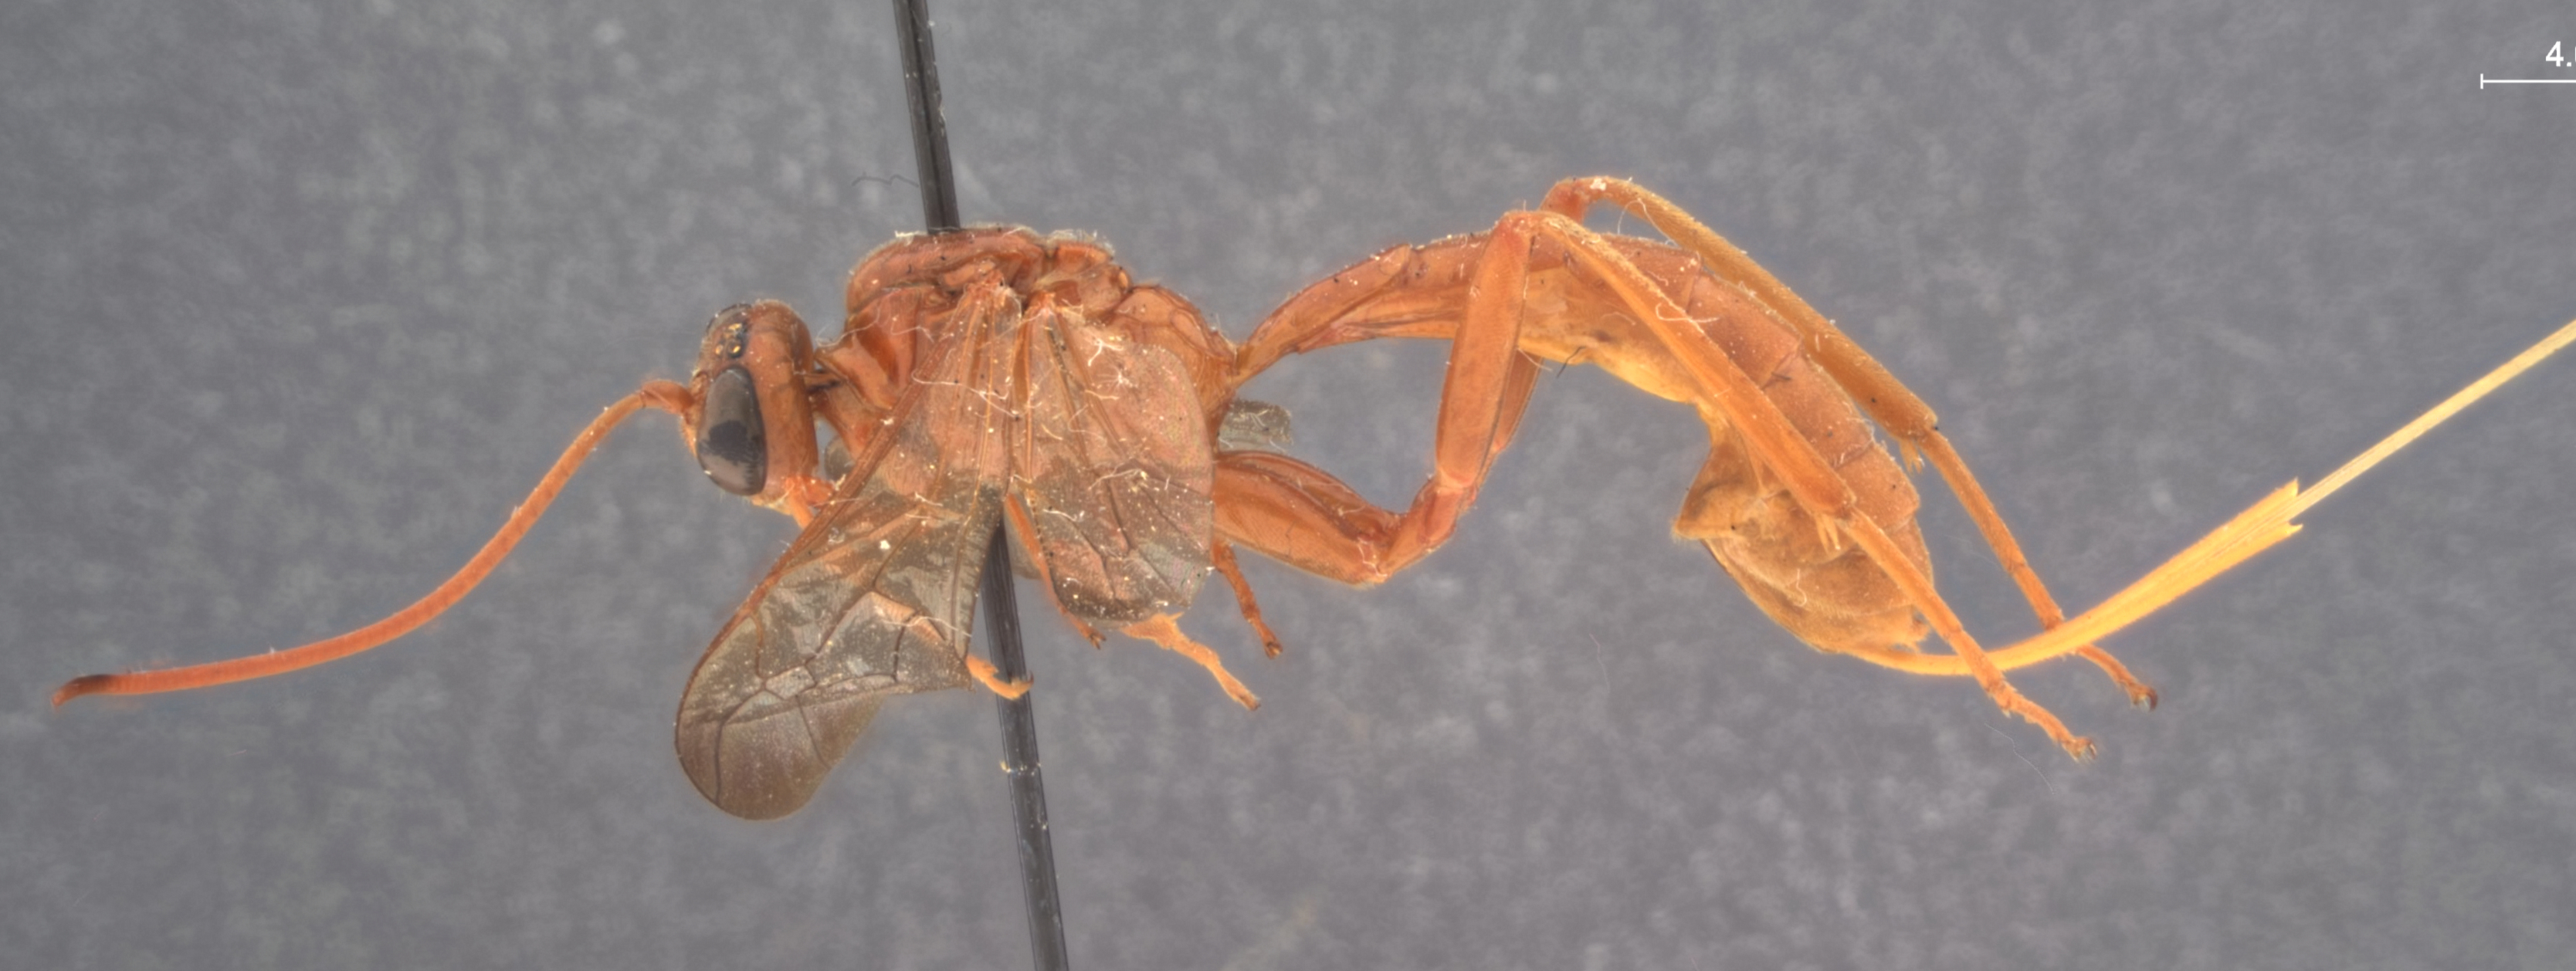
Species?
Labena tinctipennis
